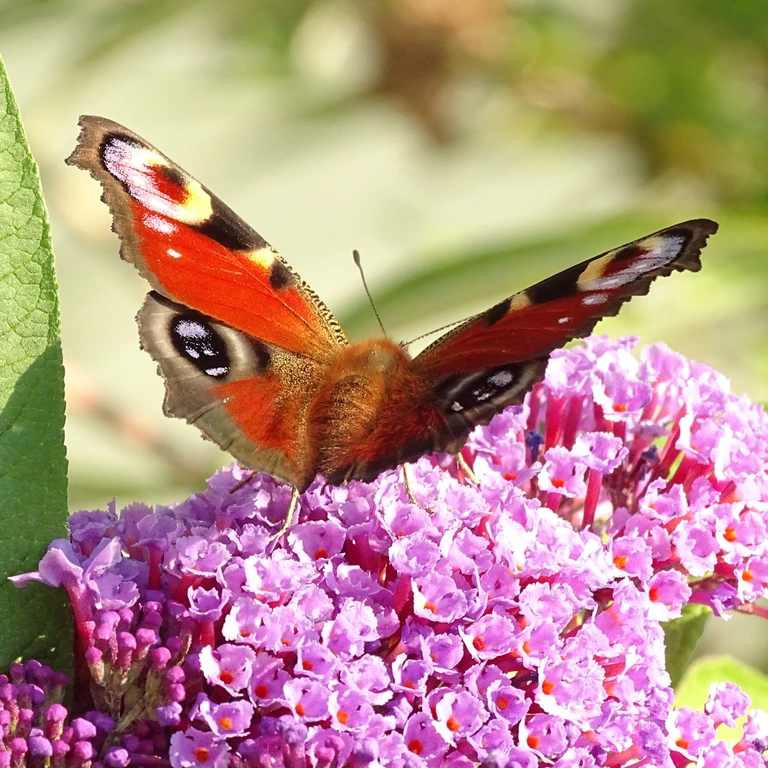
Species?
Aglais io
